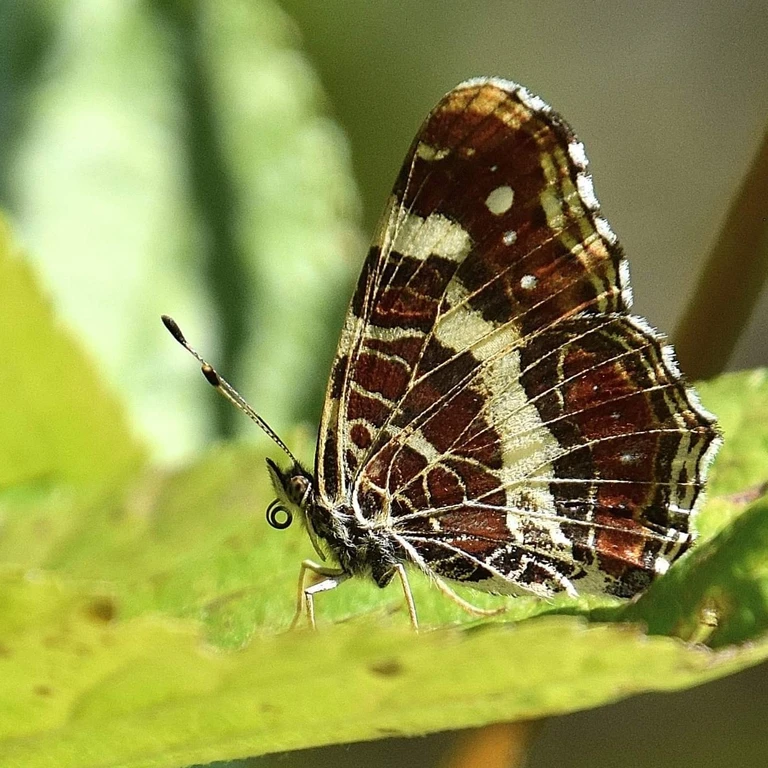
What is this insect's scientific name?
Araschnia levana
